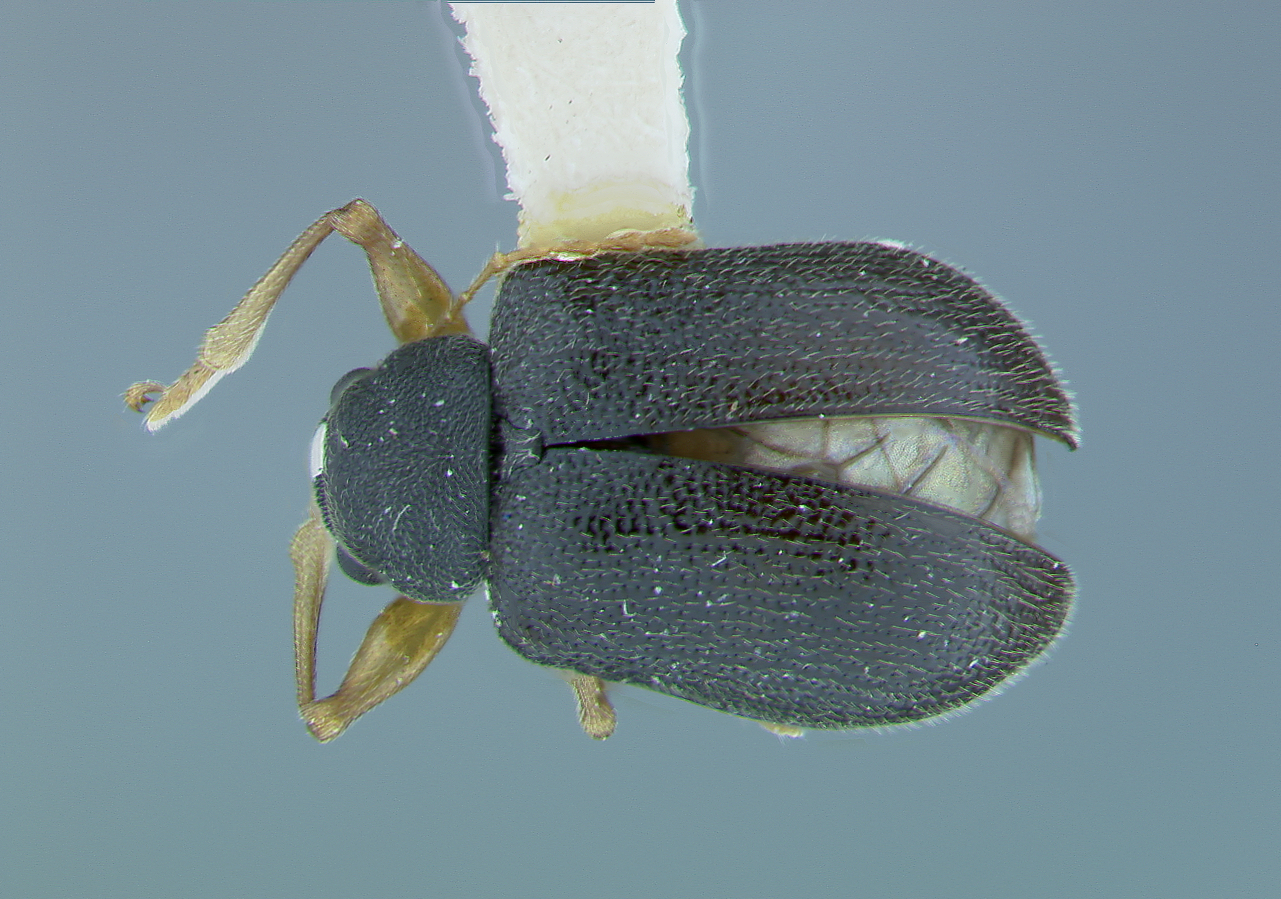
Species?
Xanthonia monticola
